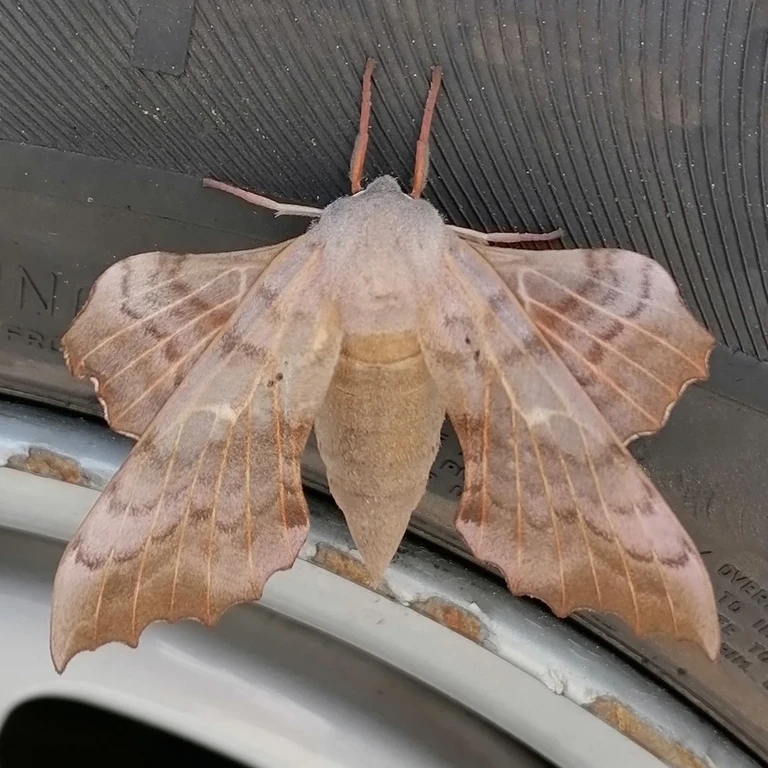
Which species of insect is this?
Laothoe populi
